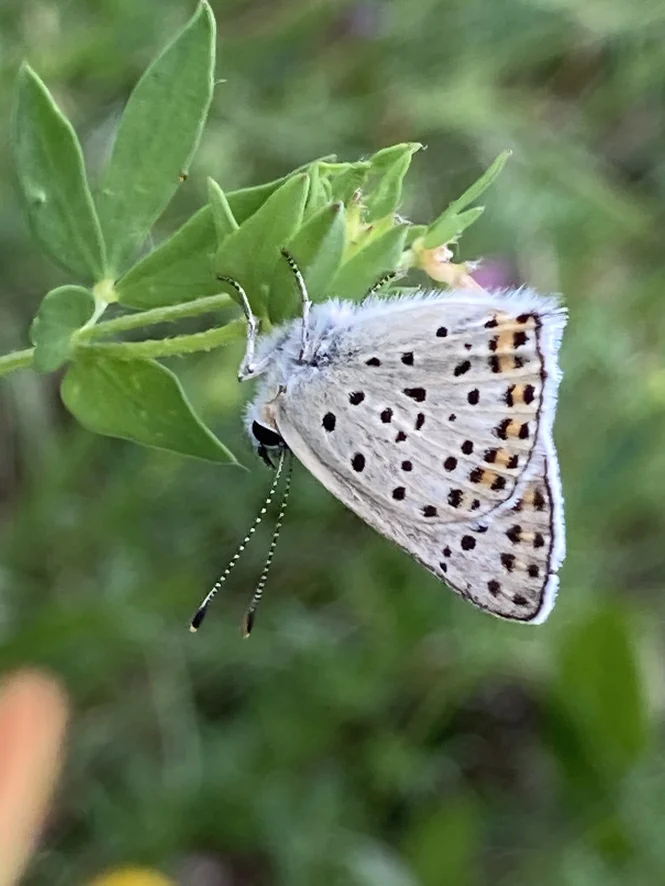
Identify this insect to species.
Lycaena tityrus (also Loweia tityrus)
